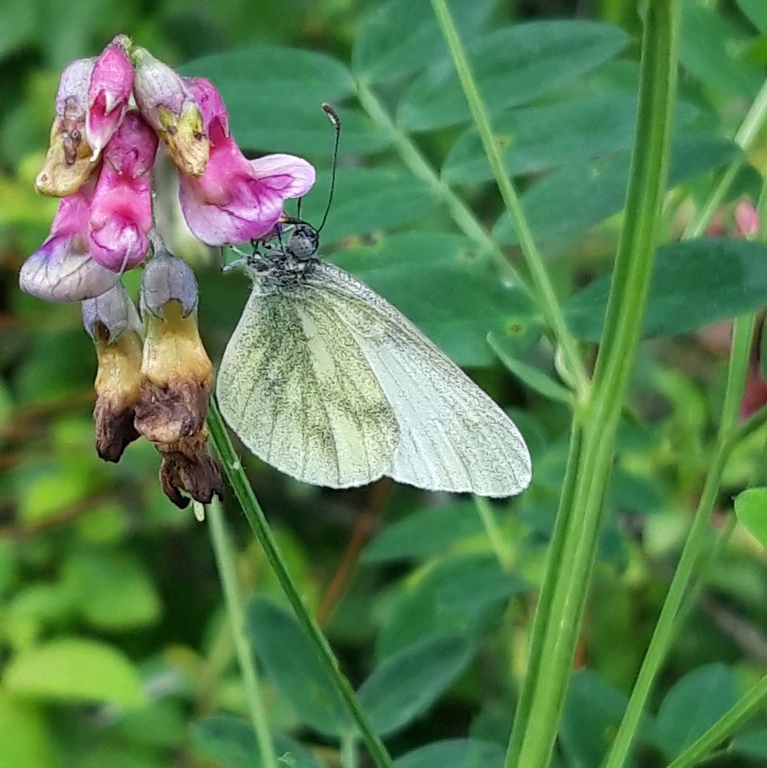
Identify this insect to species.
Leptidea sinapis/juvernica
